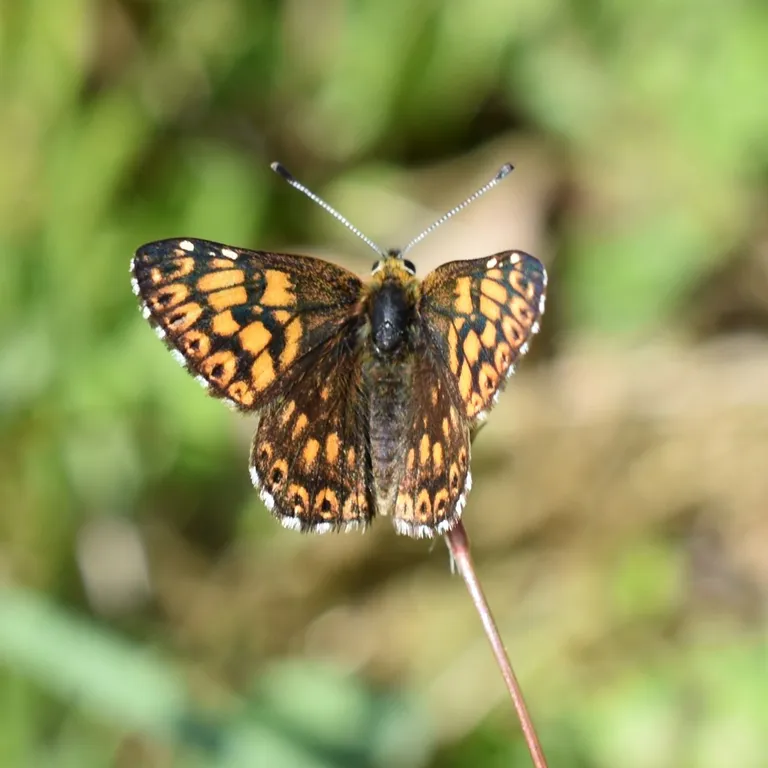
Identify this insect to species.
Hamearis lucina
